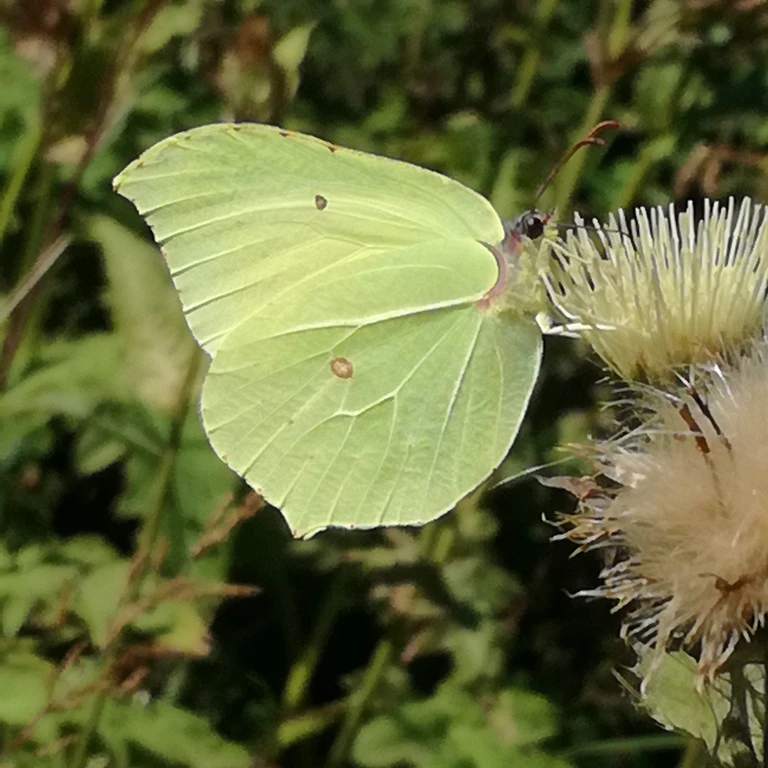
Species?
Gonepteryx rhamni
